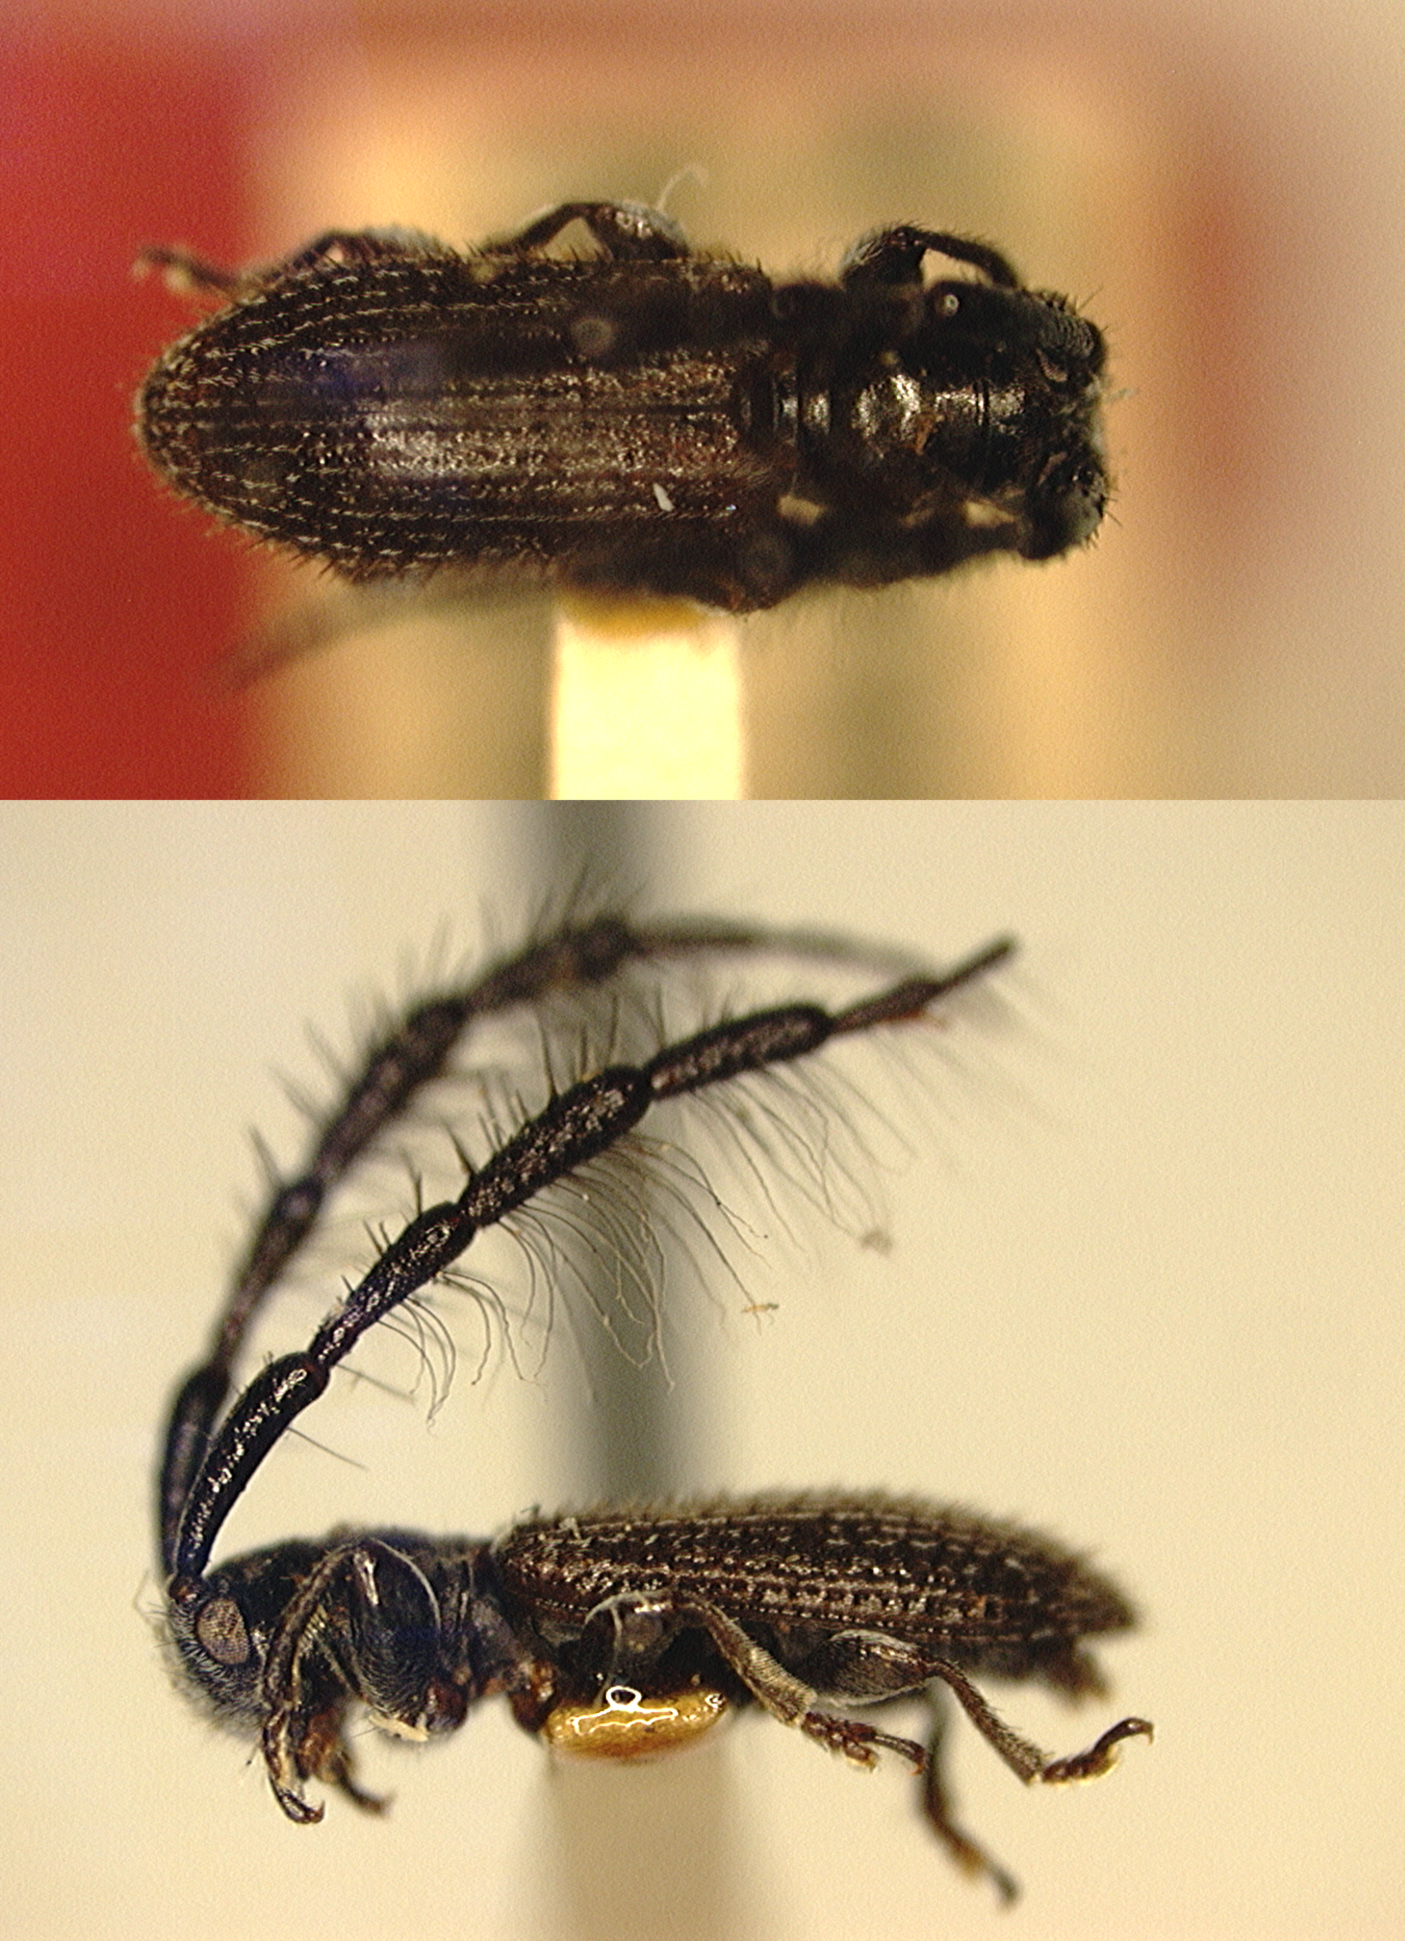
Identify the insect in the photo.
Ebaeides montana
